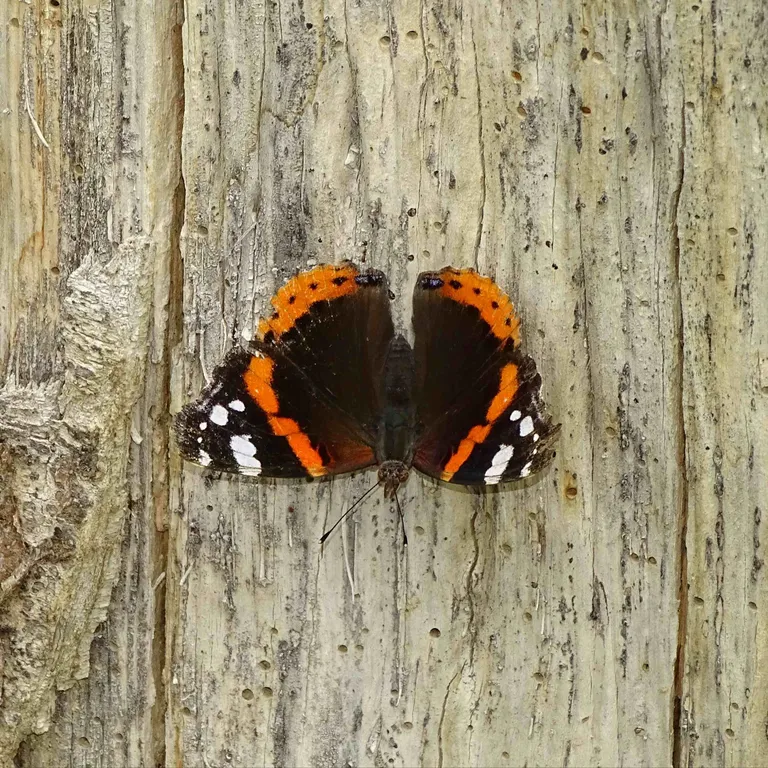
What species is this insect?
Vanessa atalanta
